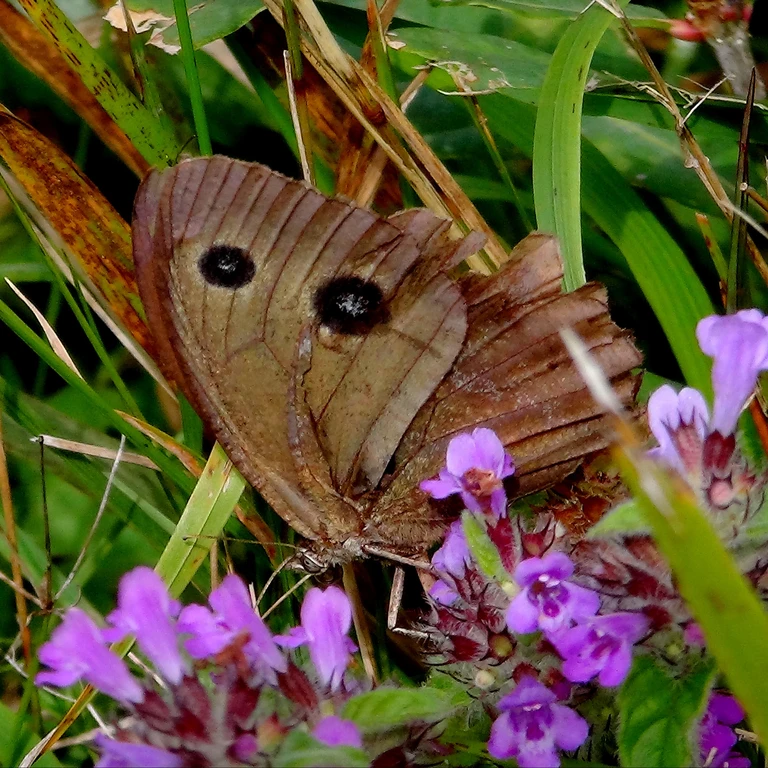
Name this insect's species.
Minois dryas
